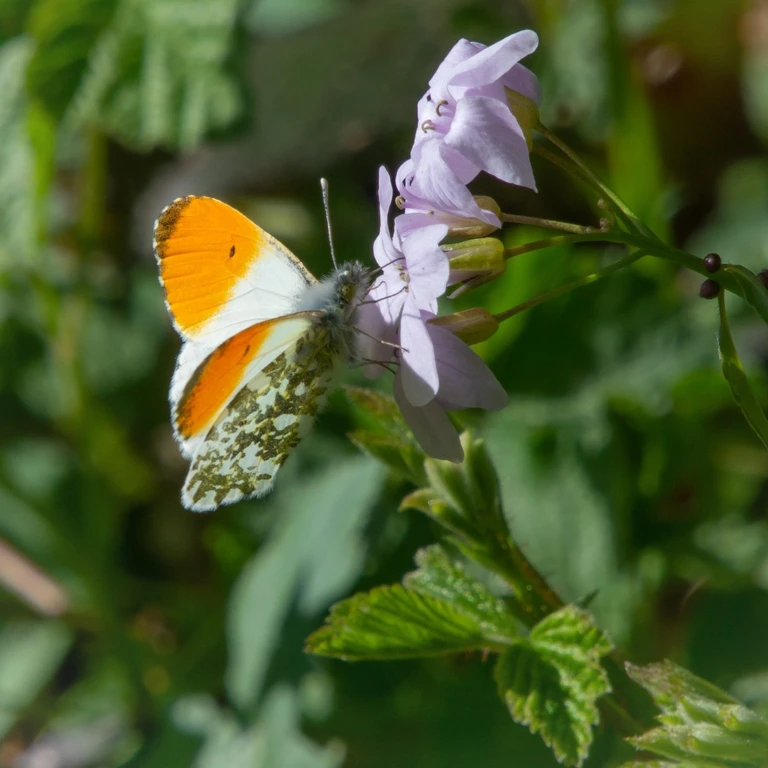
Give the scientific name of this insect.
Anthocharis cardamines
